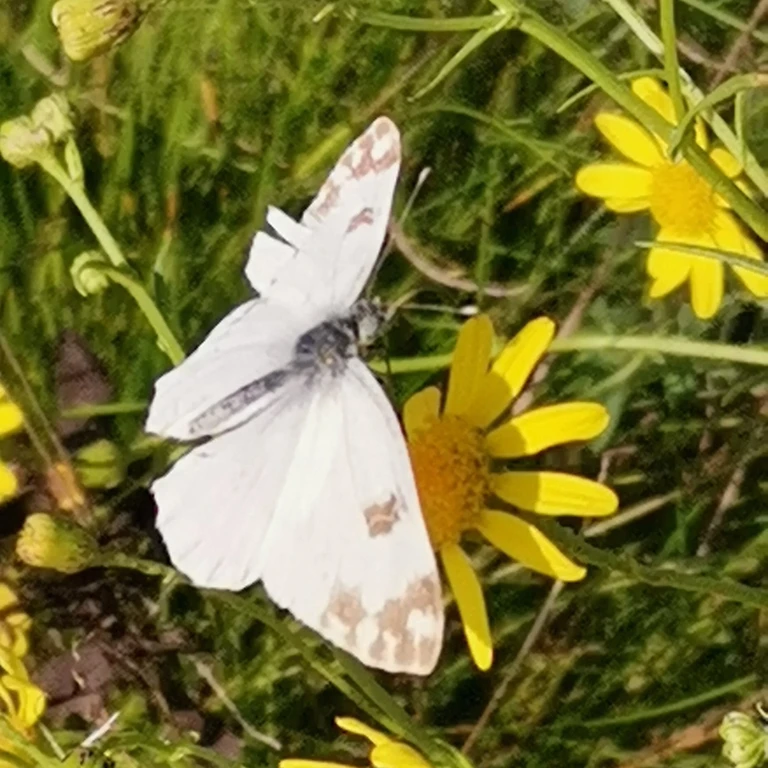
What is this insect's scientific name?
Pontia edusa
